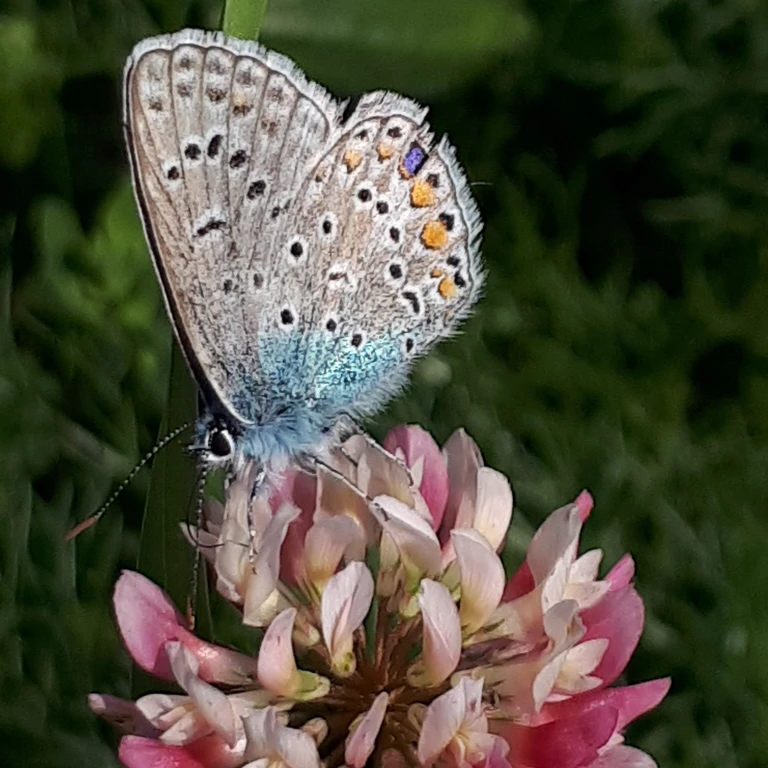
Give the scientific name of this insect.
Polyommatus icarus
